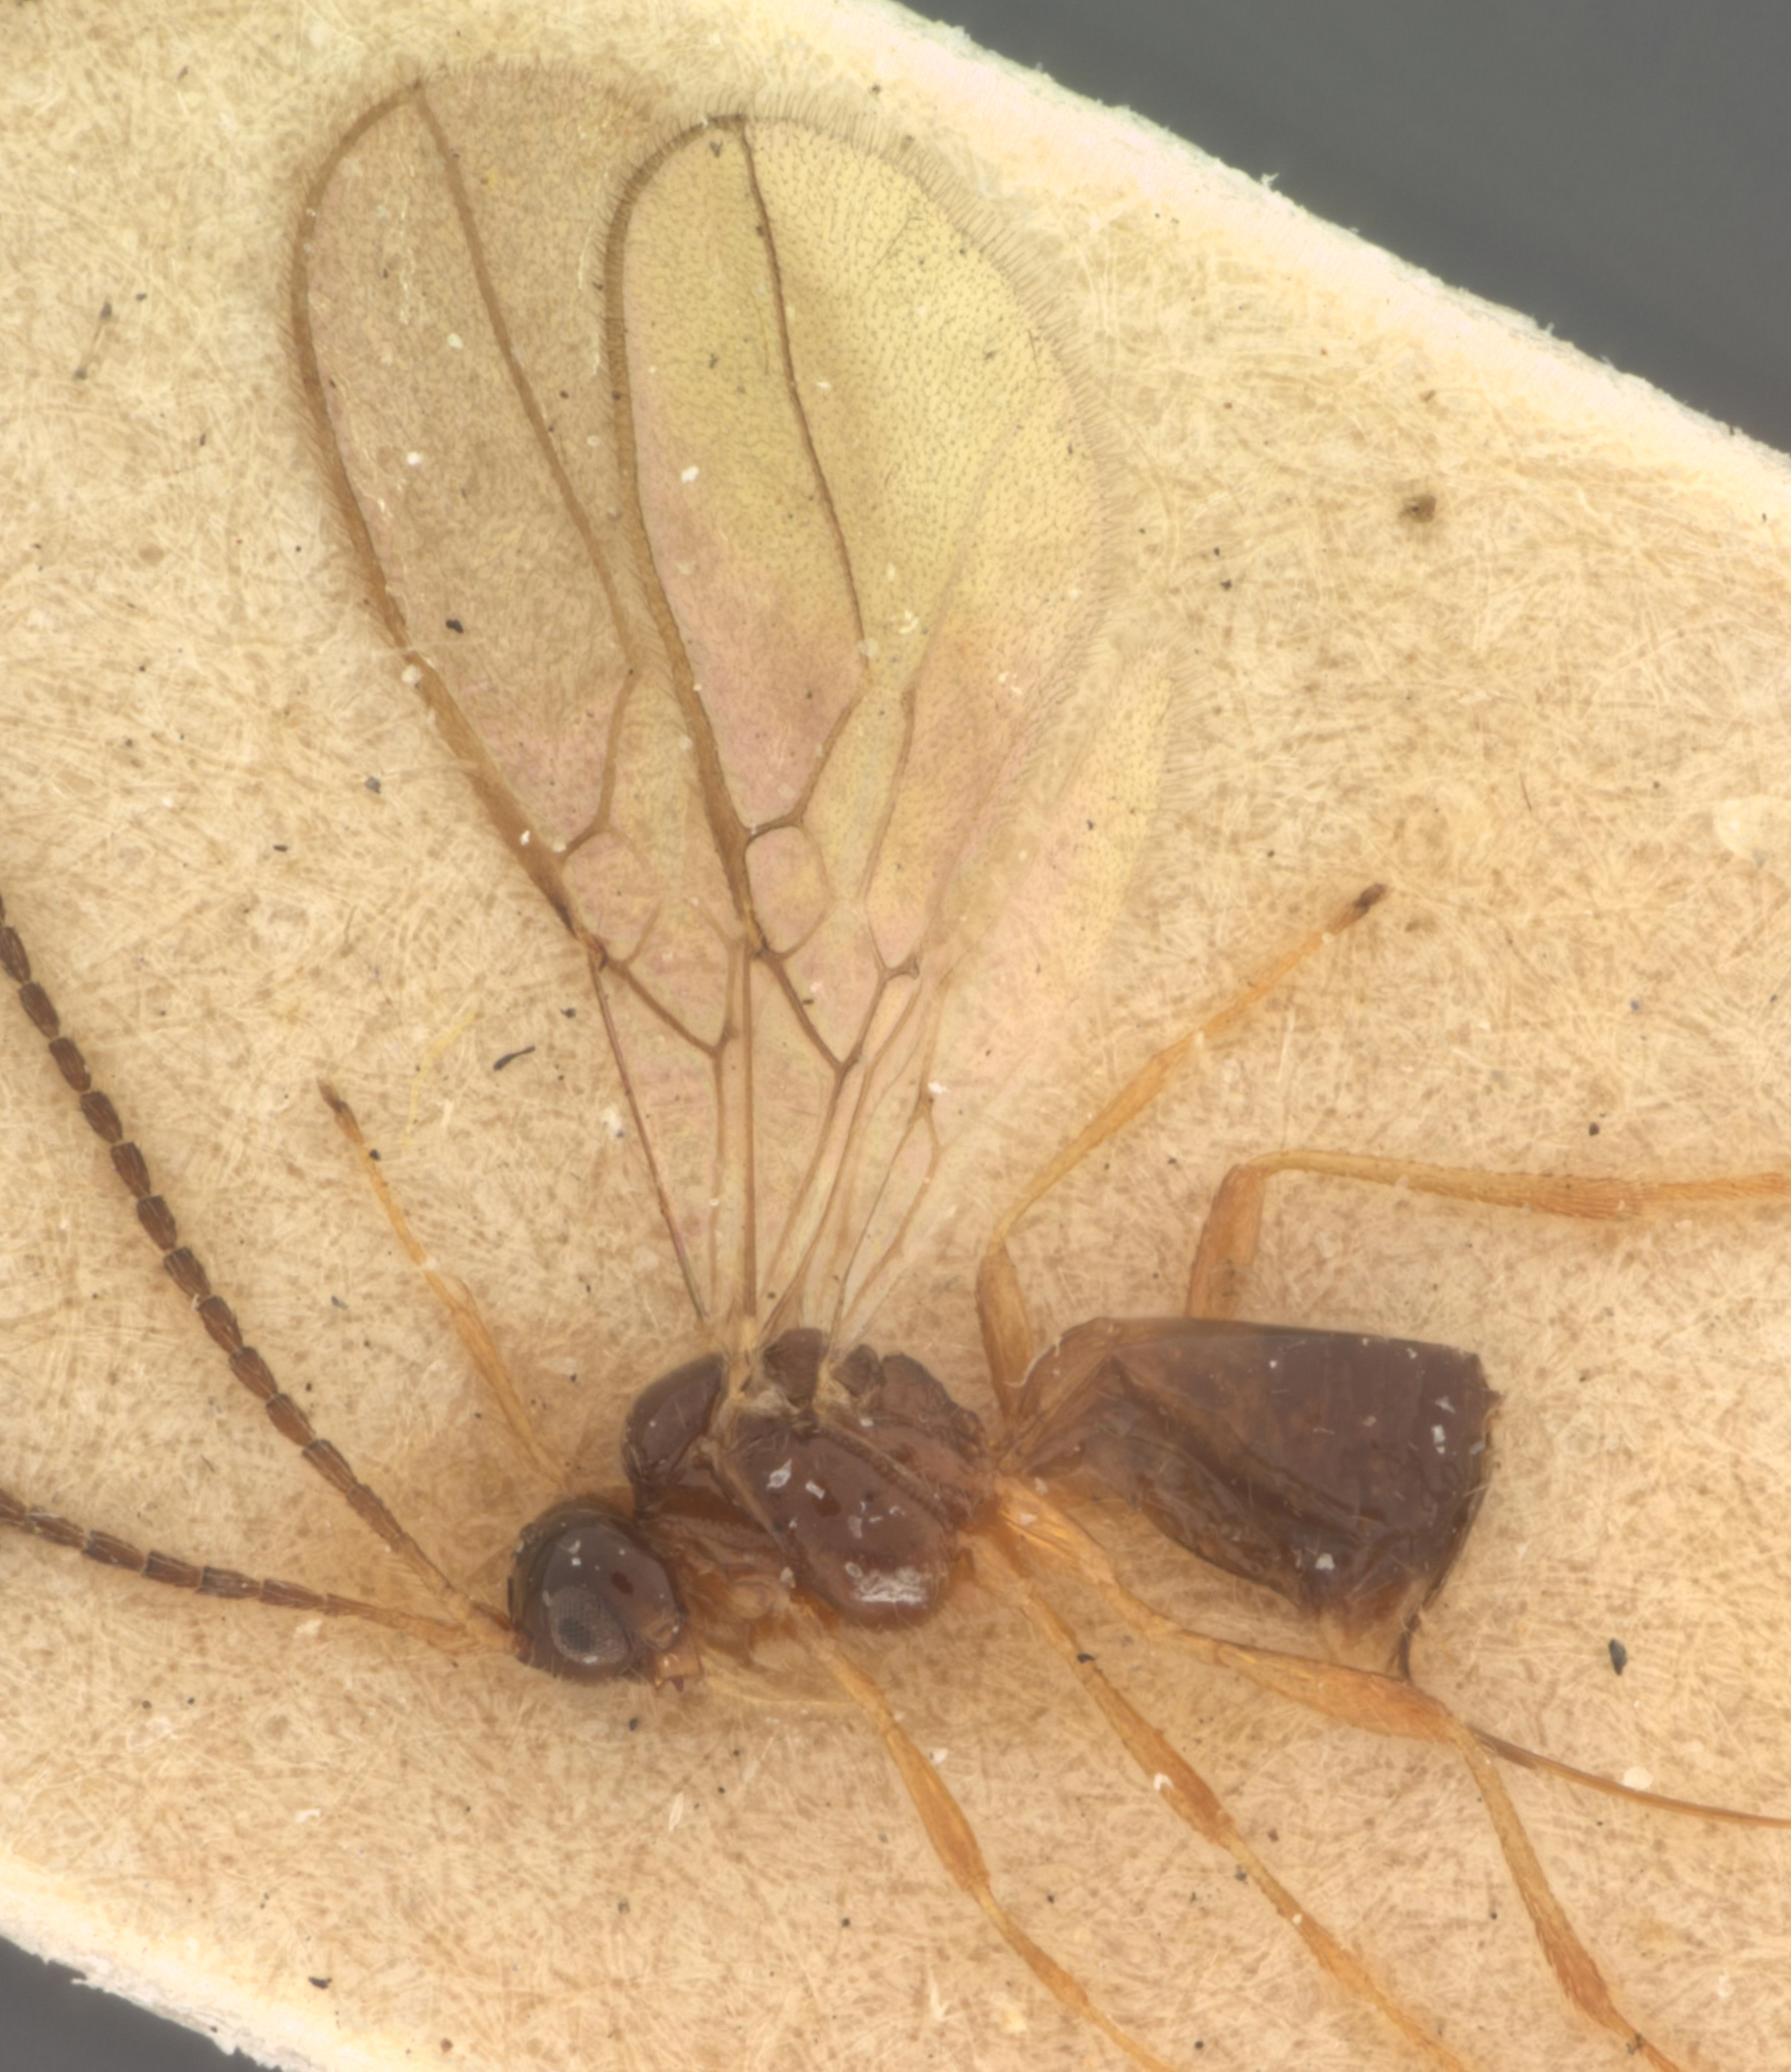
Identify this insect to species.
Aspilota ruficollis
